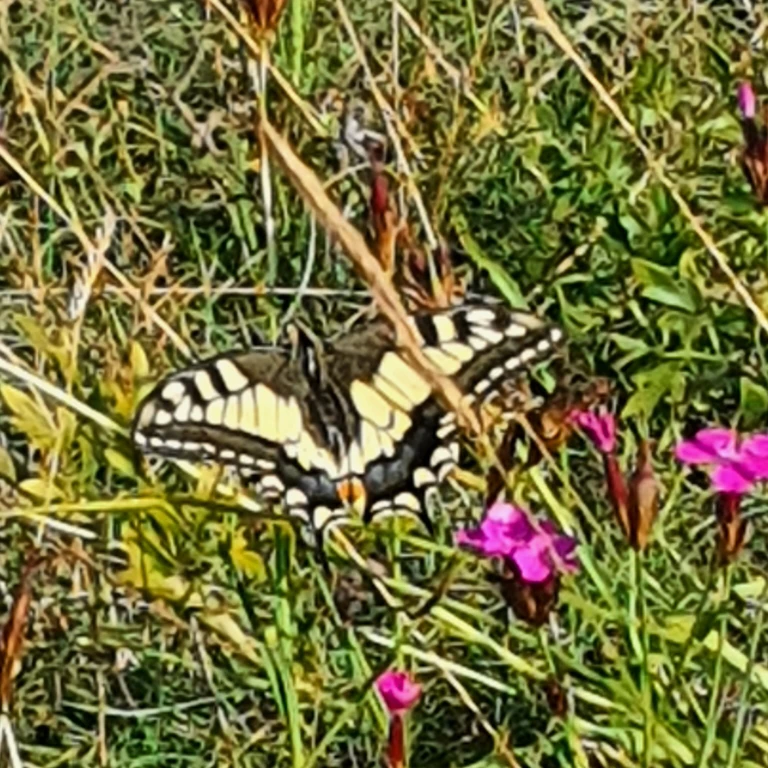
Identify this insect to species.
Papilio machaon
